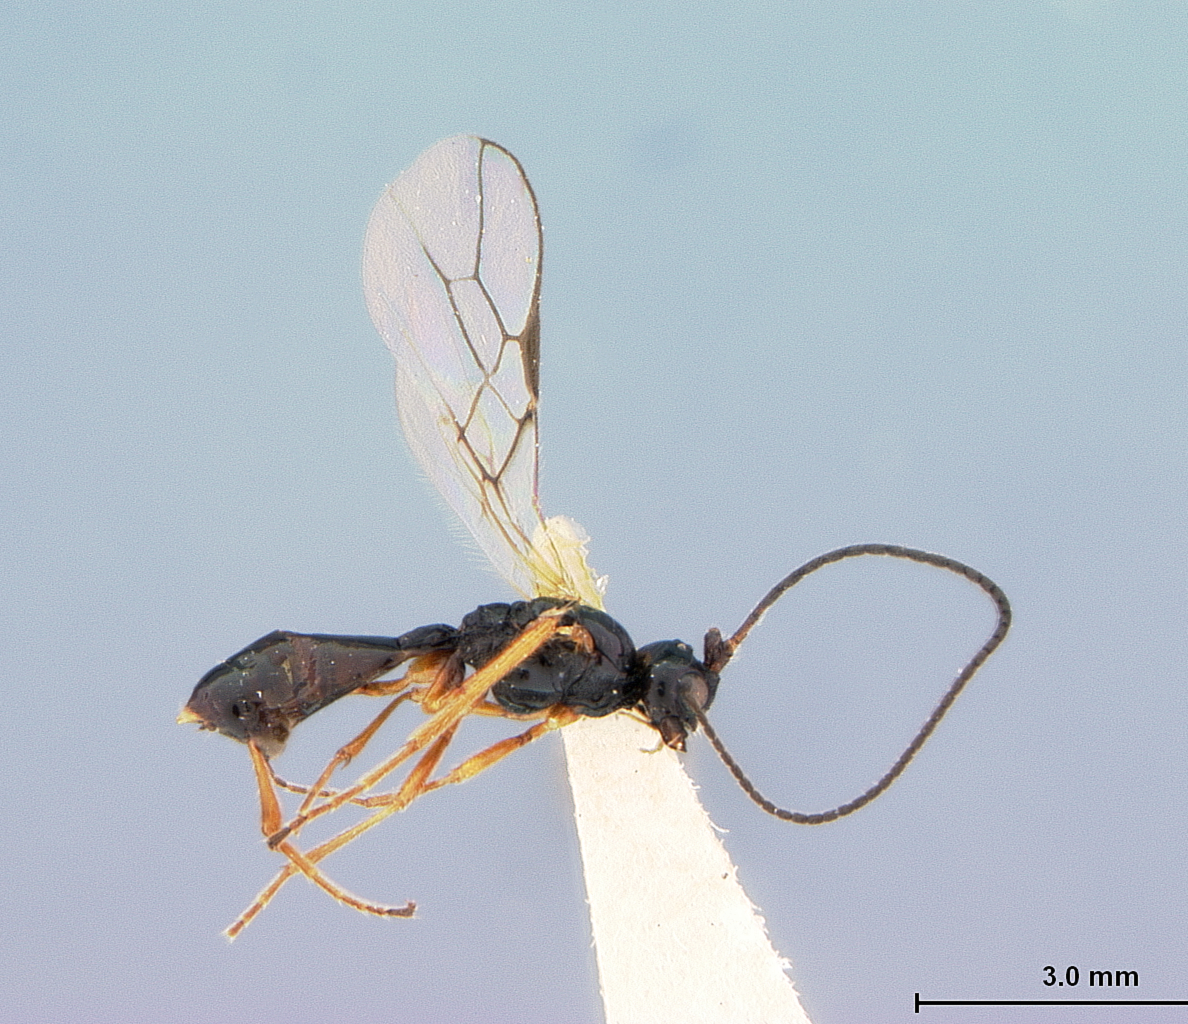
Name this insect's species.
Phaenocarpa sculptata
